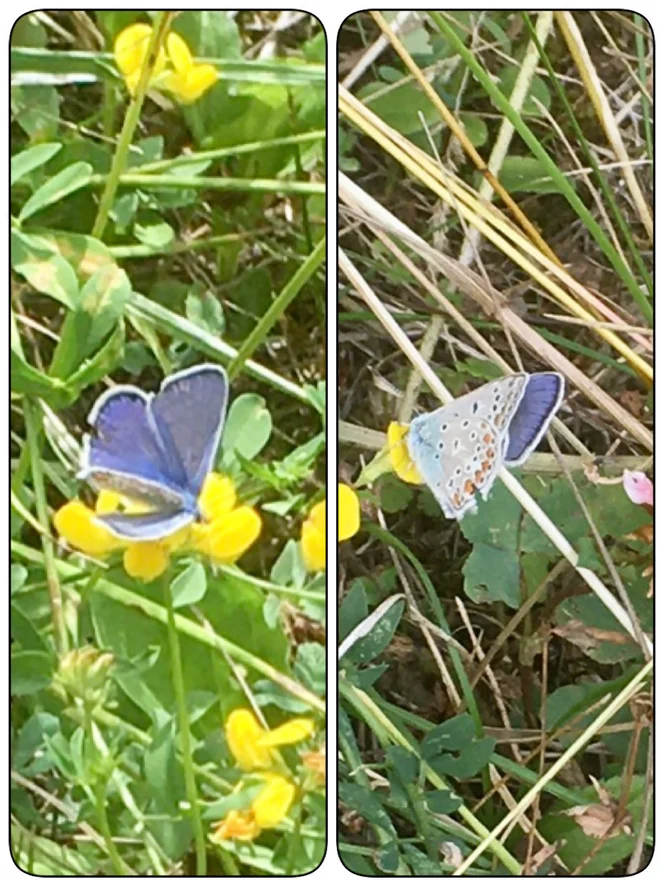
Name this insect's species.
Polyommatus icarus
